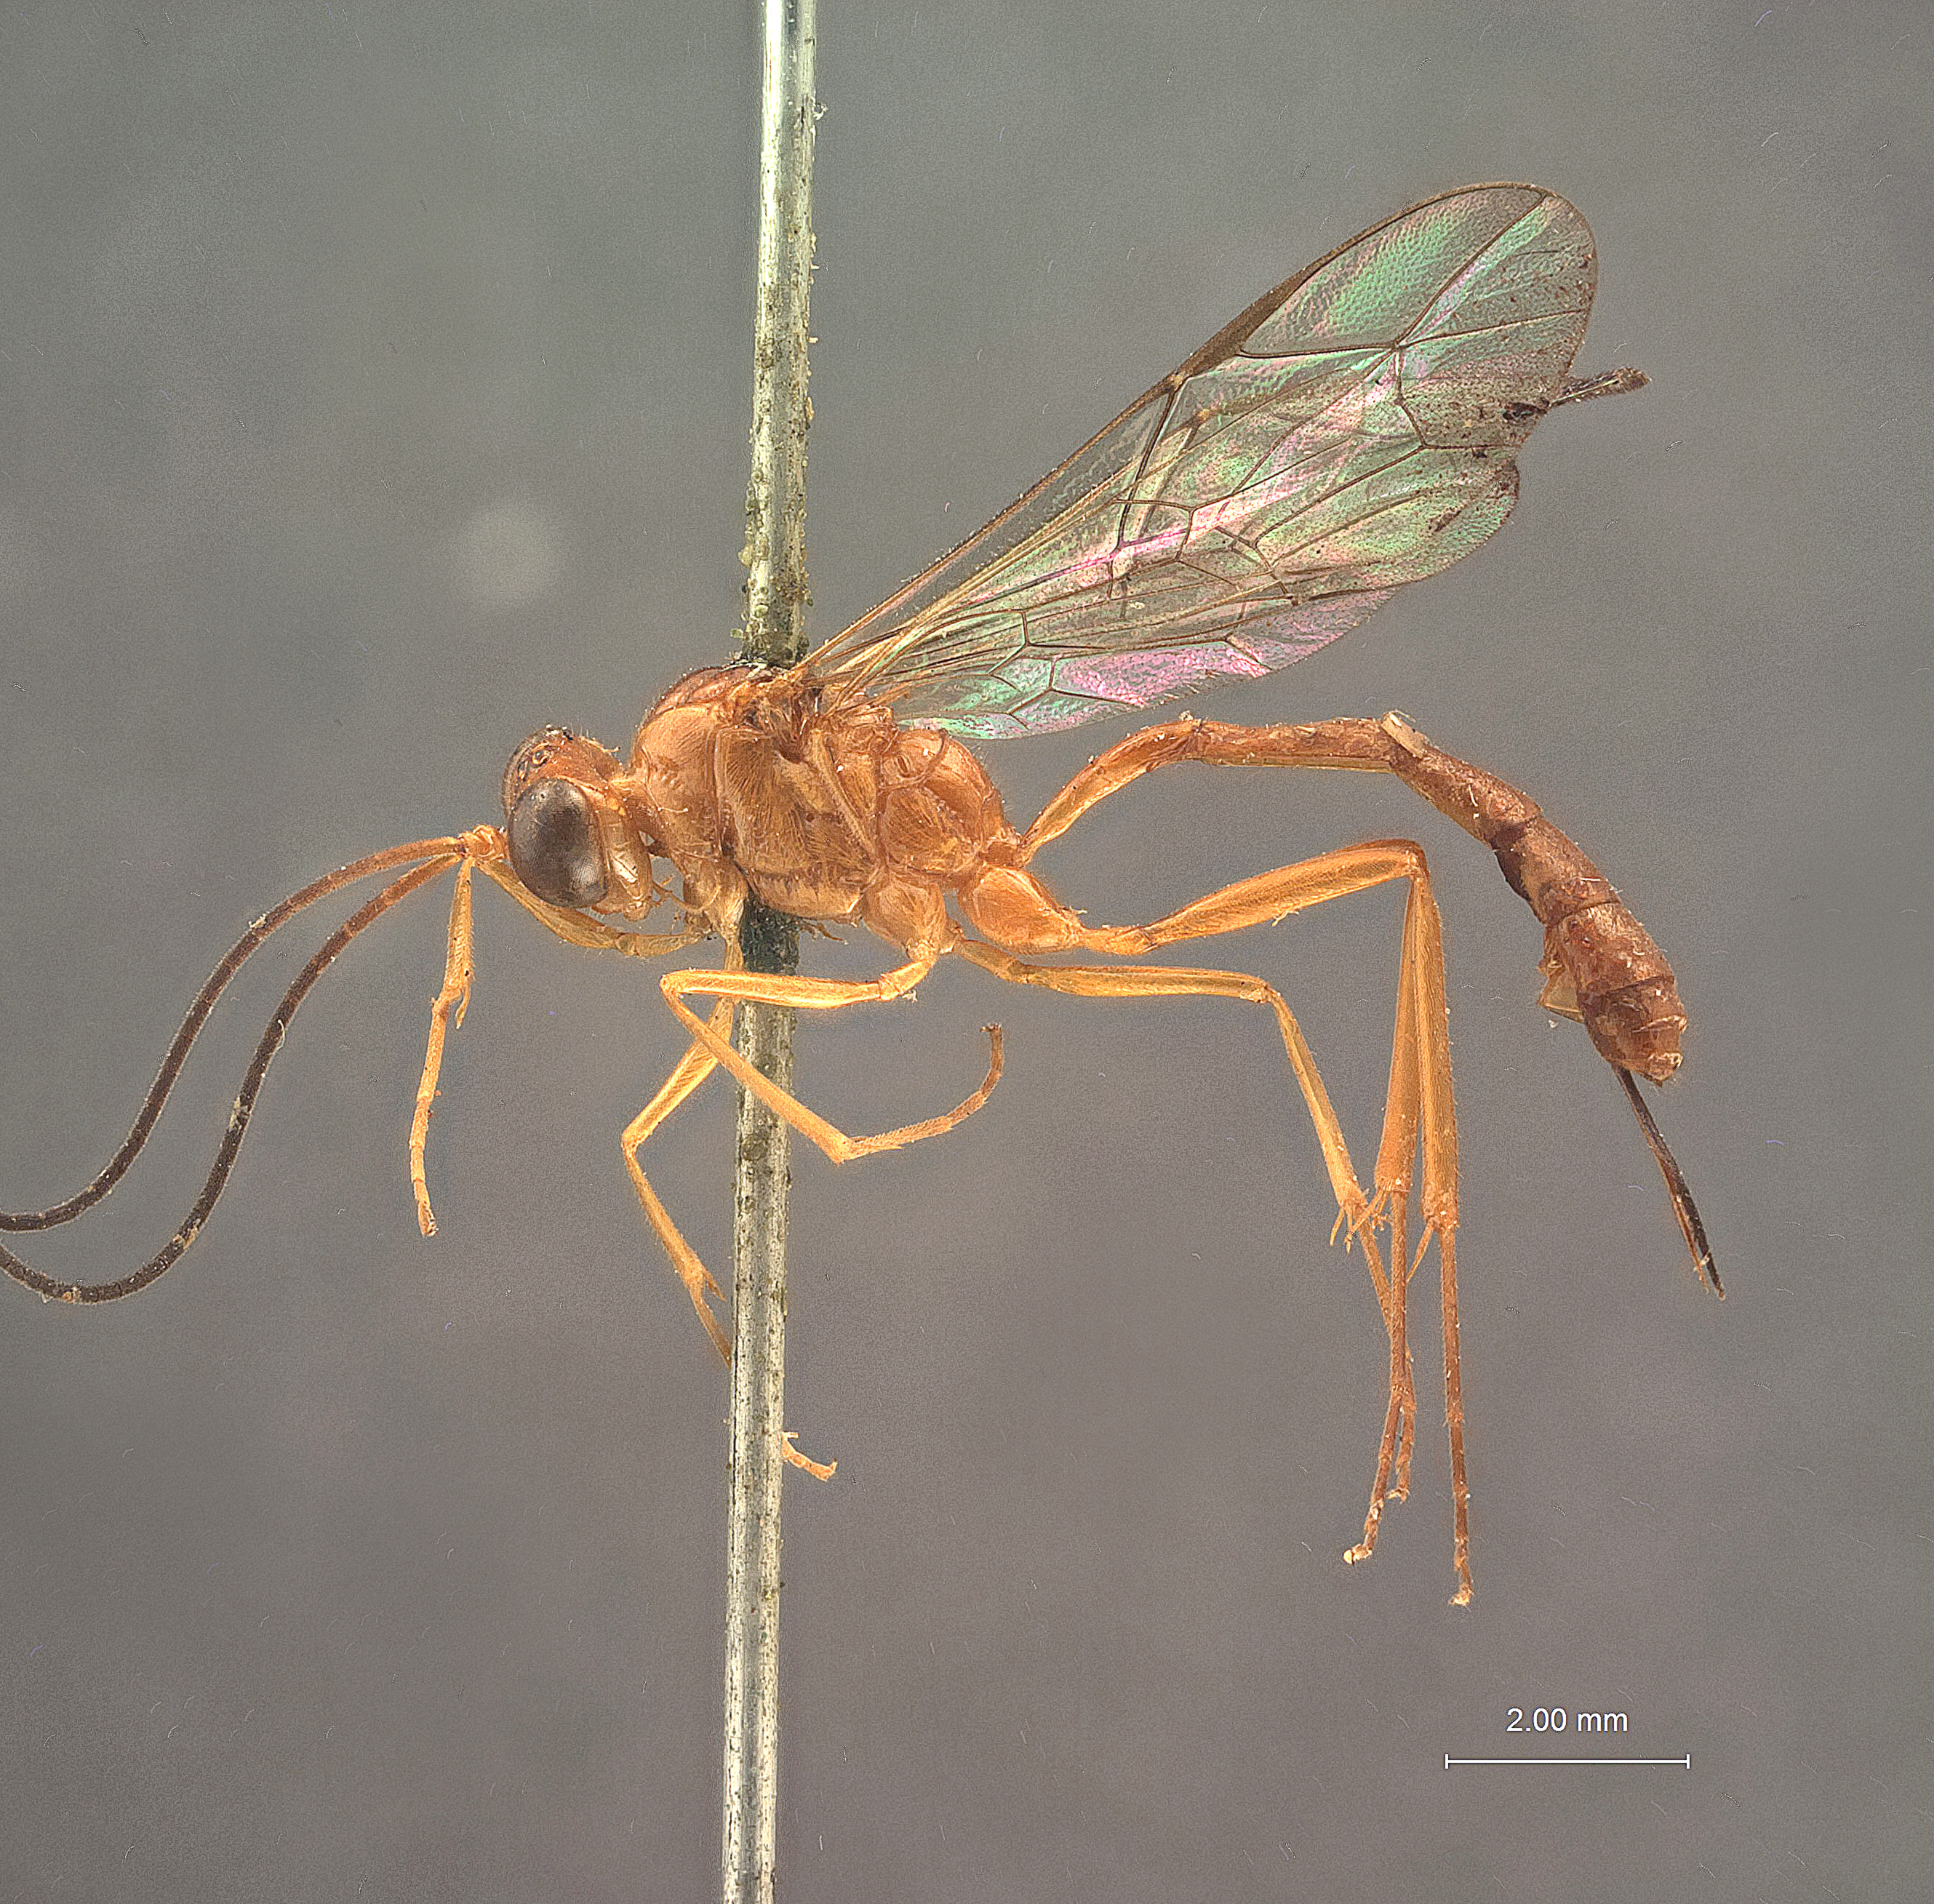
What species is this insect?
Diapetus dissipus
